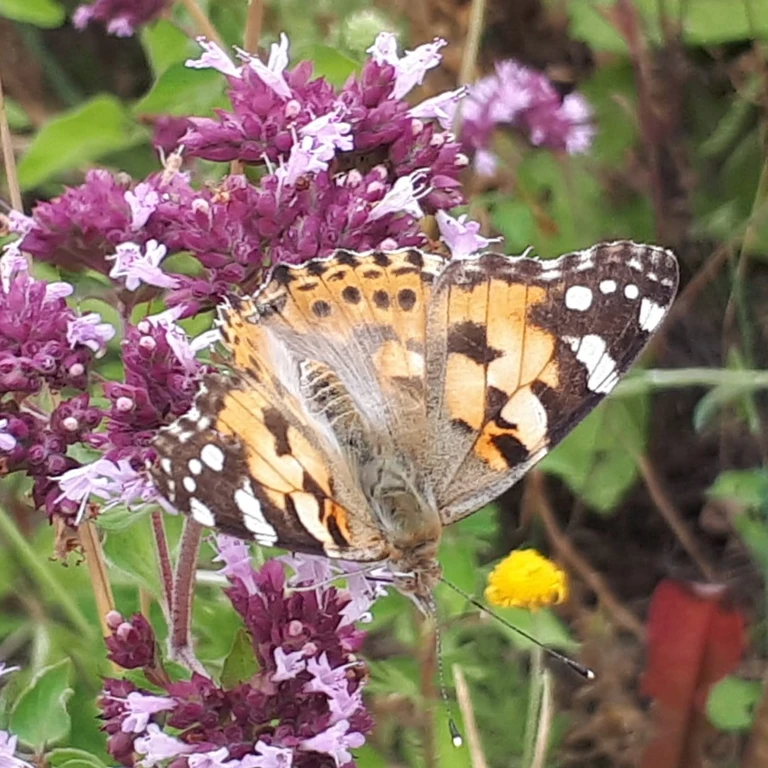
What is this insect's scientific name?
Vanessa cardui
